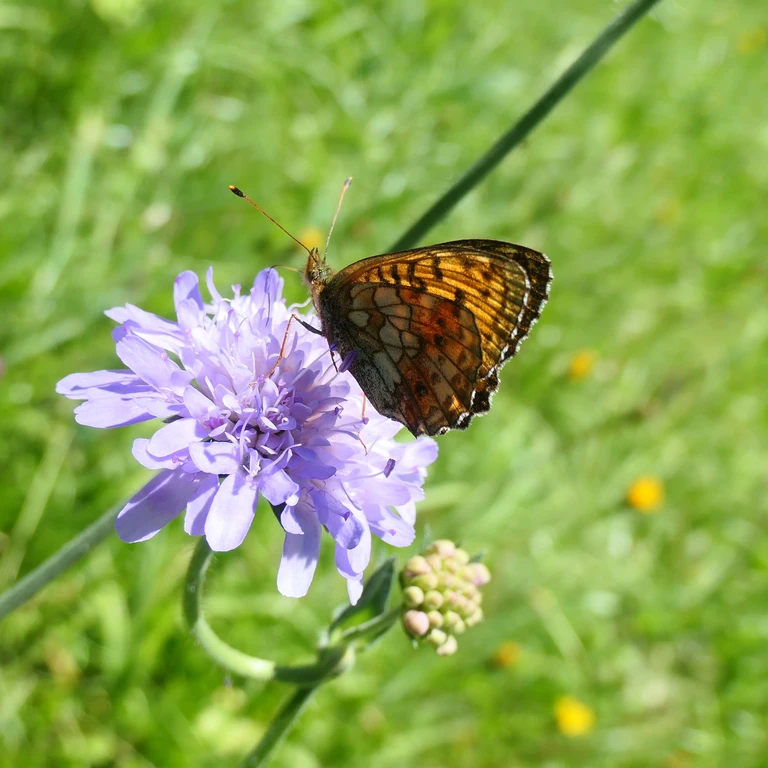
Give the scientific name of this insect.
Brenthis ino
